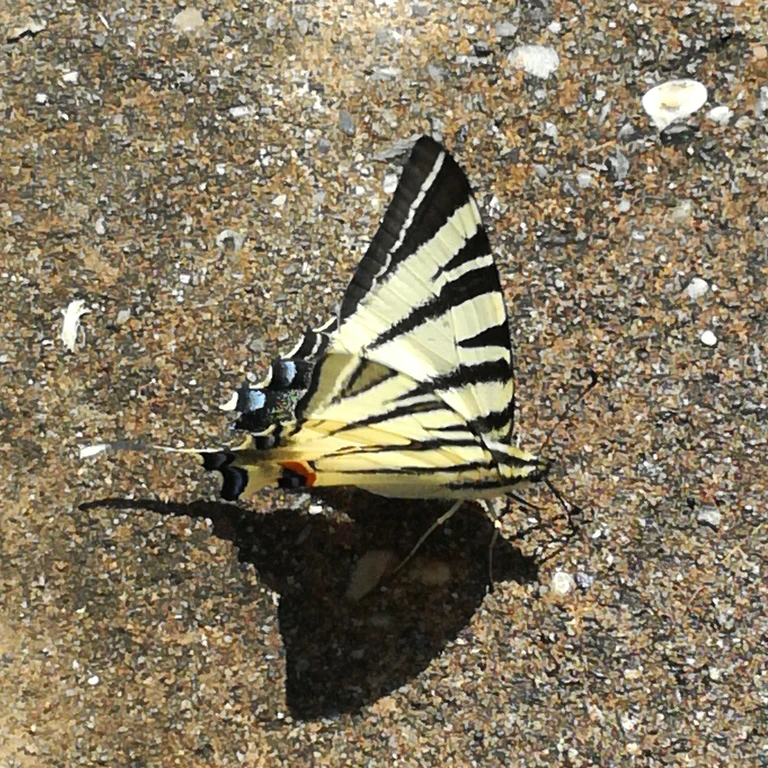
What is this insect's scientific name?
Iphiclides podalirius
